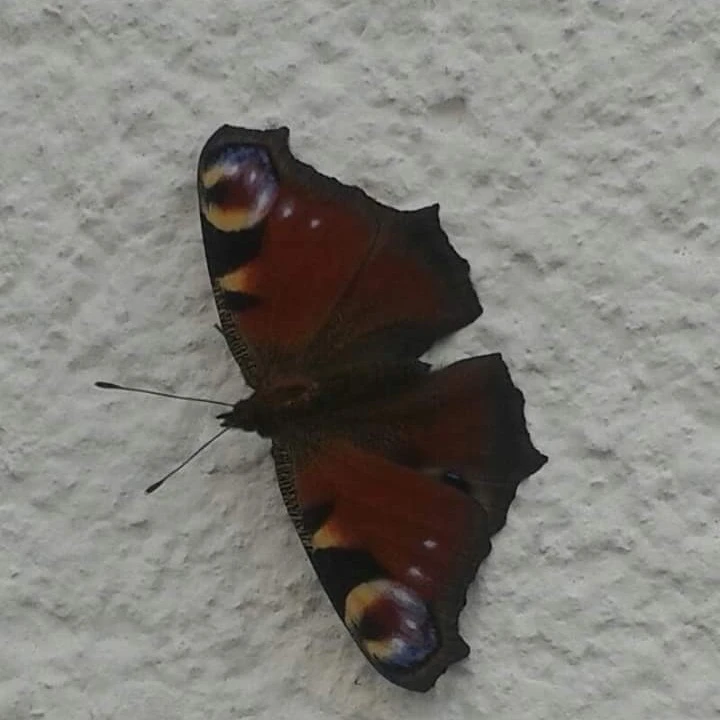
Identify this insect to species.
Aglais io
